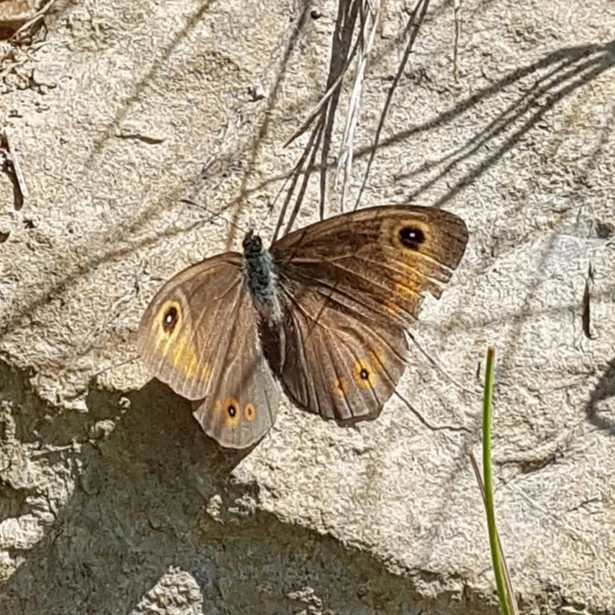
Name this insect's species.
Lasiommata maera (also Pararge maera)
